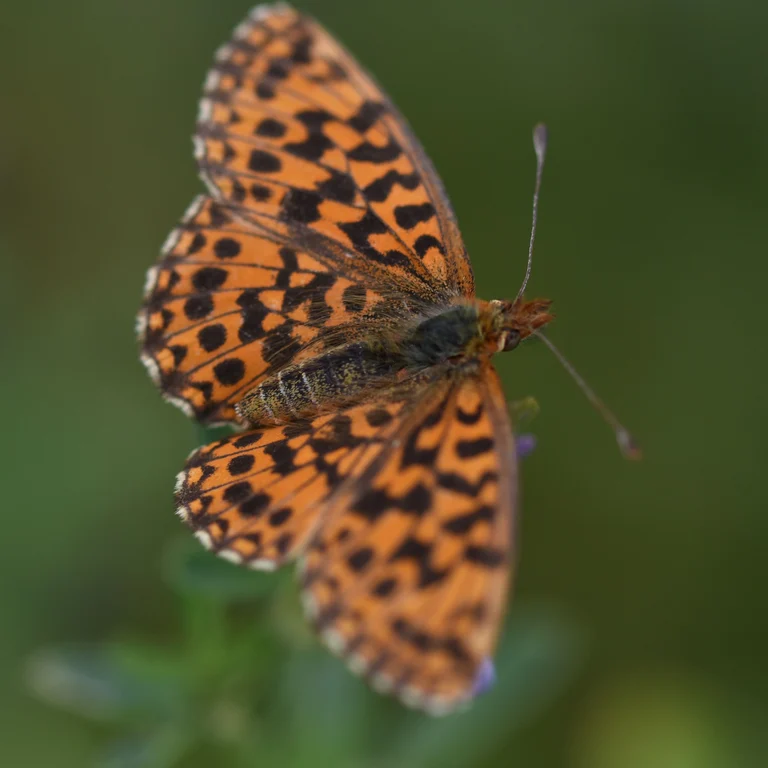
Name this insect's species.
Boloria dia
